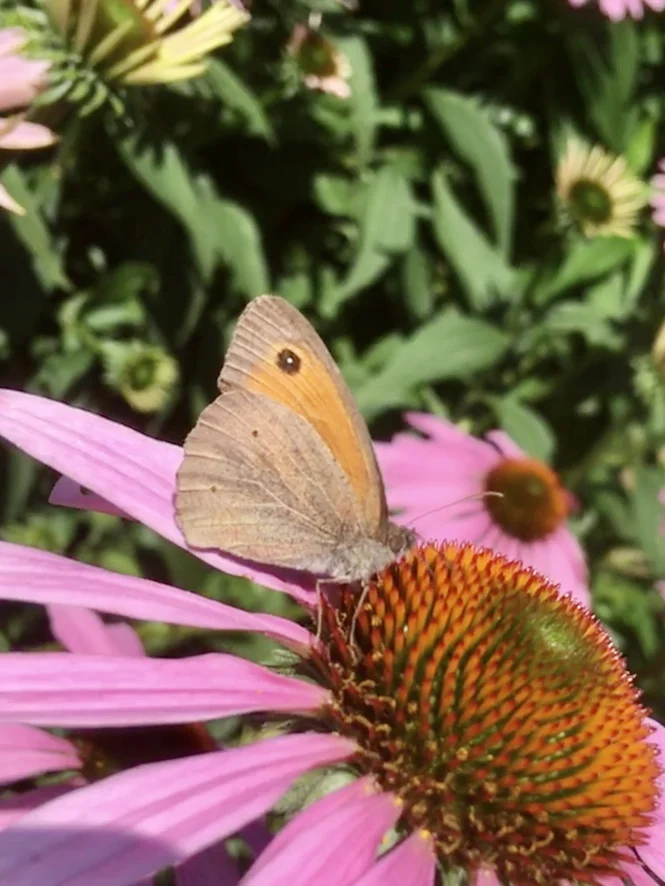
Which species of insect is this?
Maniola jurtina
